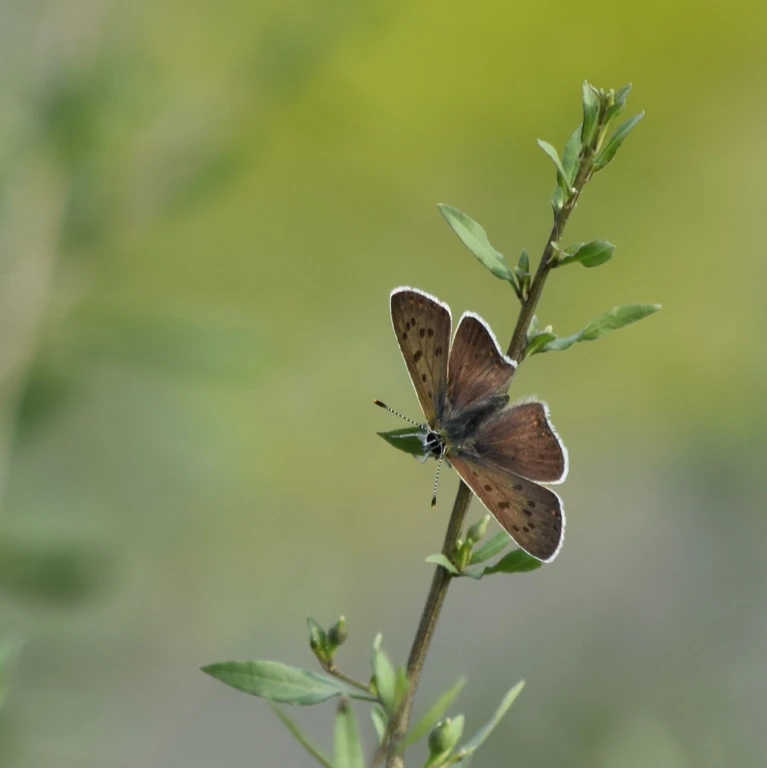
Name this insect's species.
Lycaena tityrus (also Loweia tityrus)
